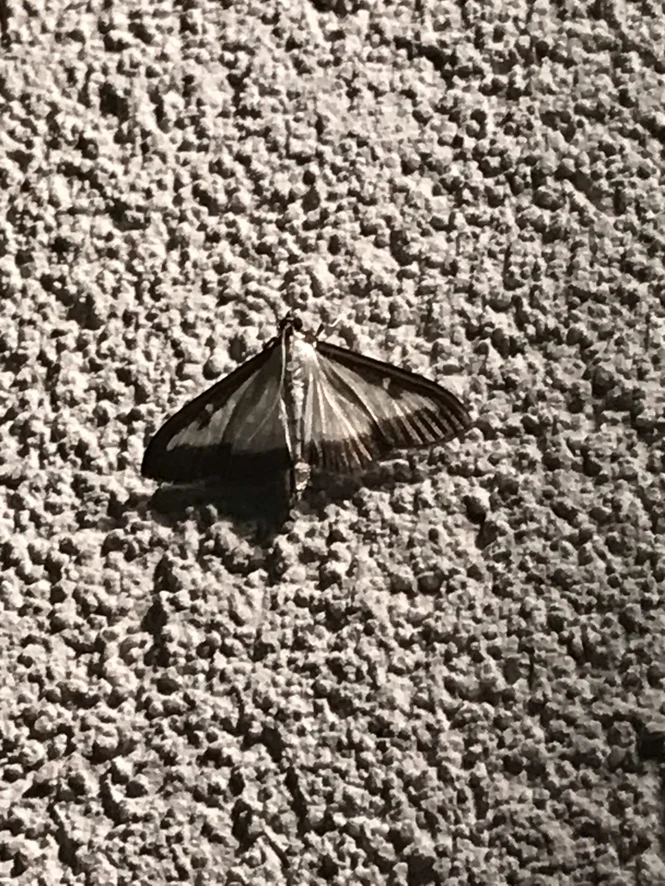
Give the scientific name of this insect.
Cydalima perspectalis
